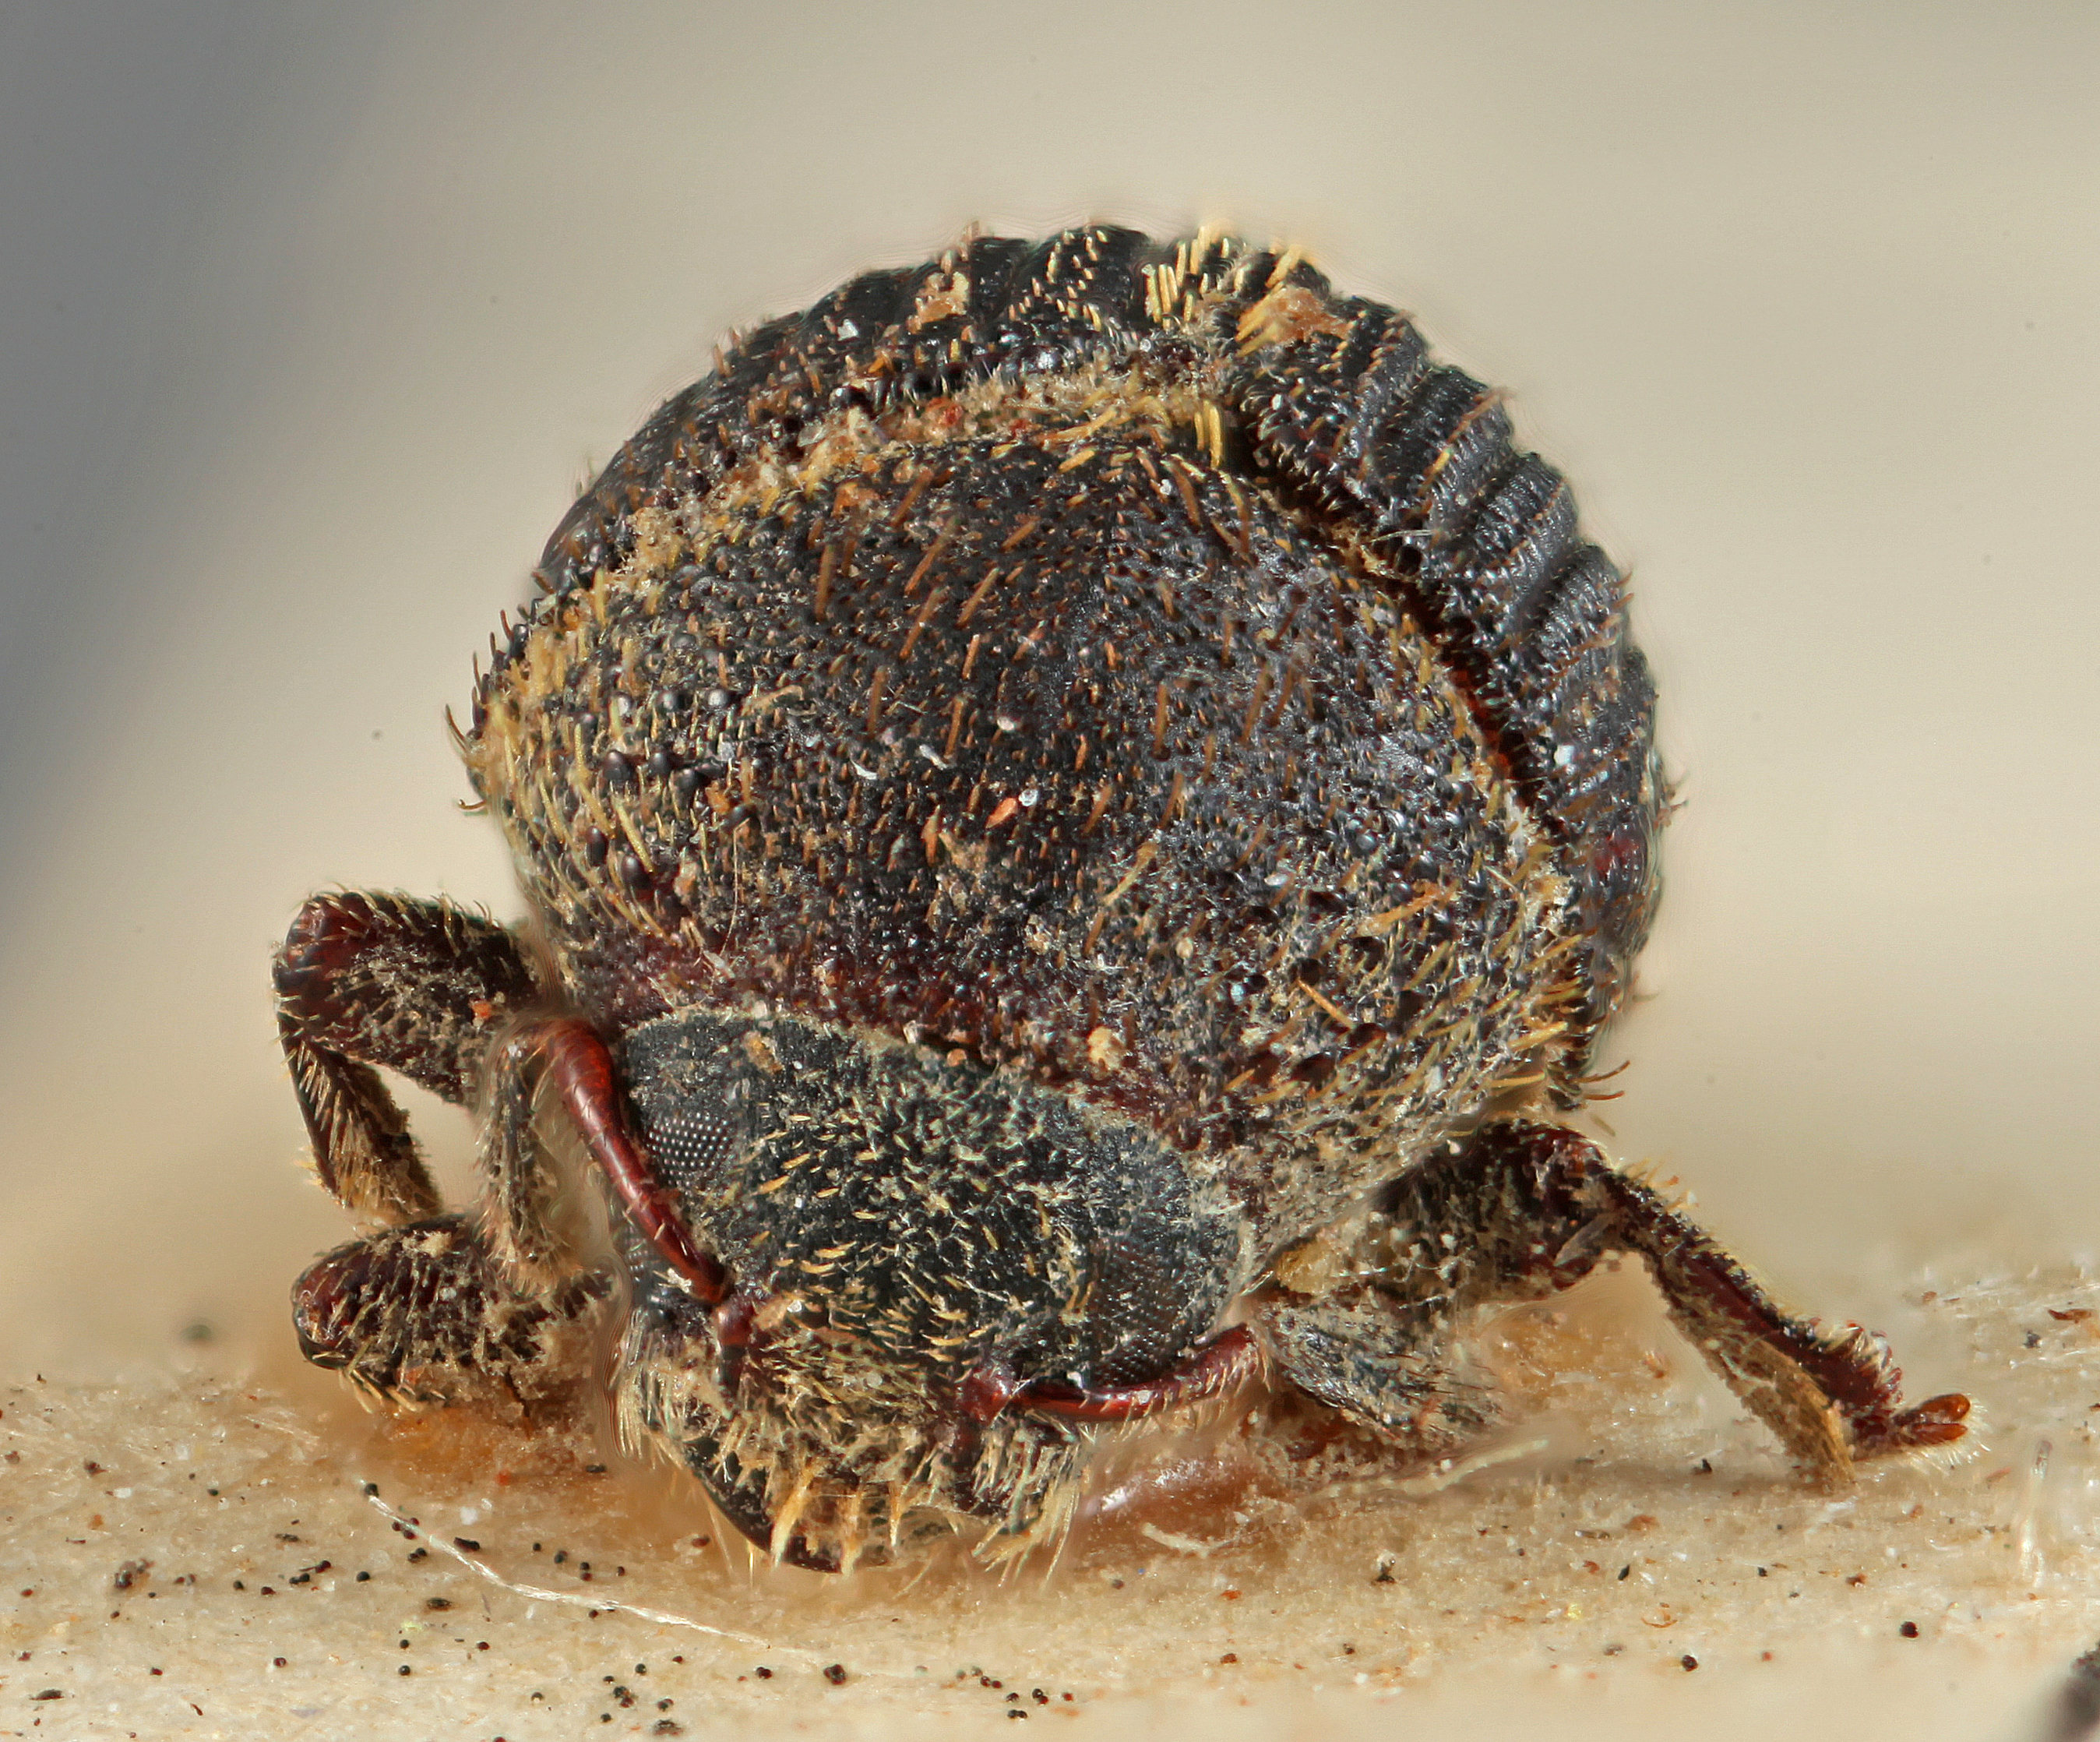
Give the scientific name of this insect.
Phloeotribus uniseriatus
